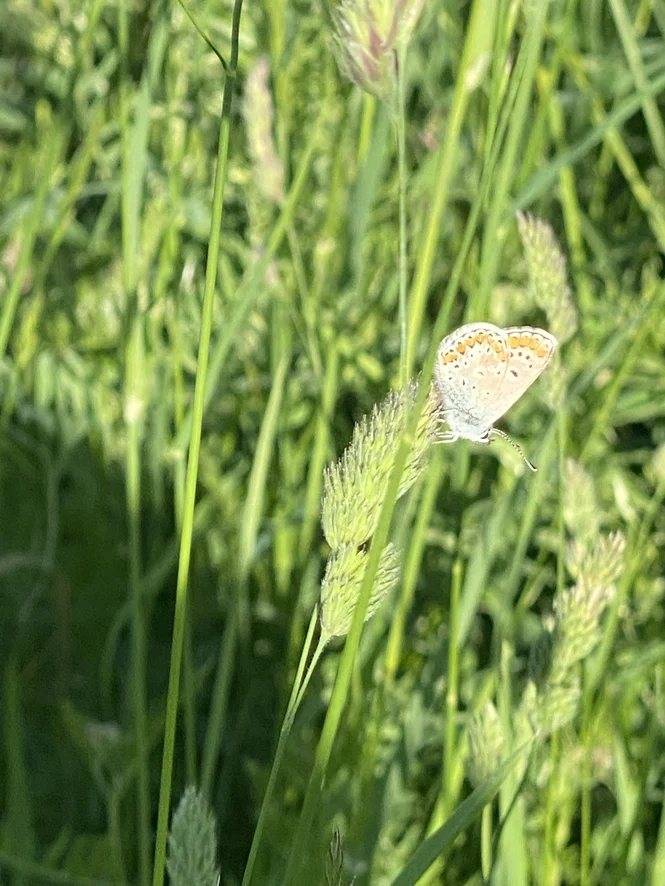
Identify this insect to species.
Aricia agestis/artaxerxes
